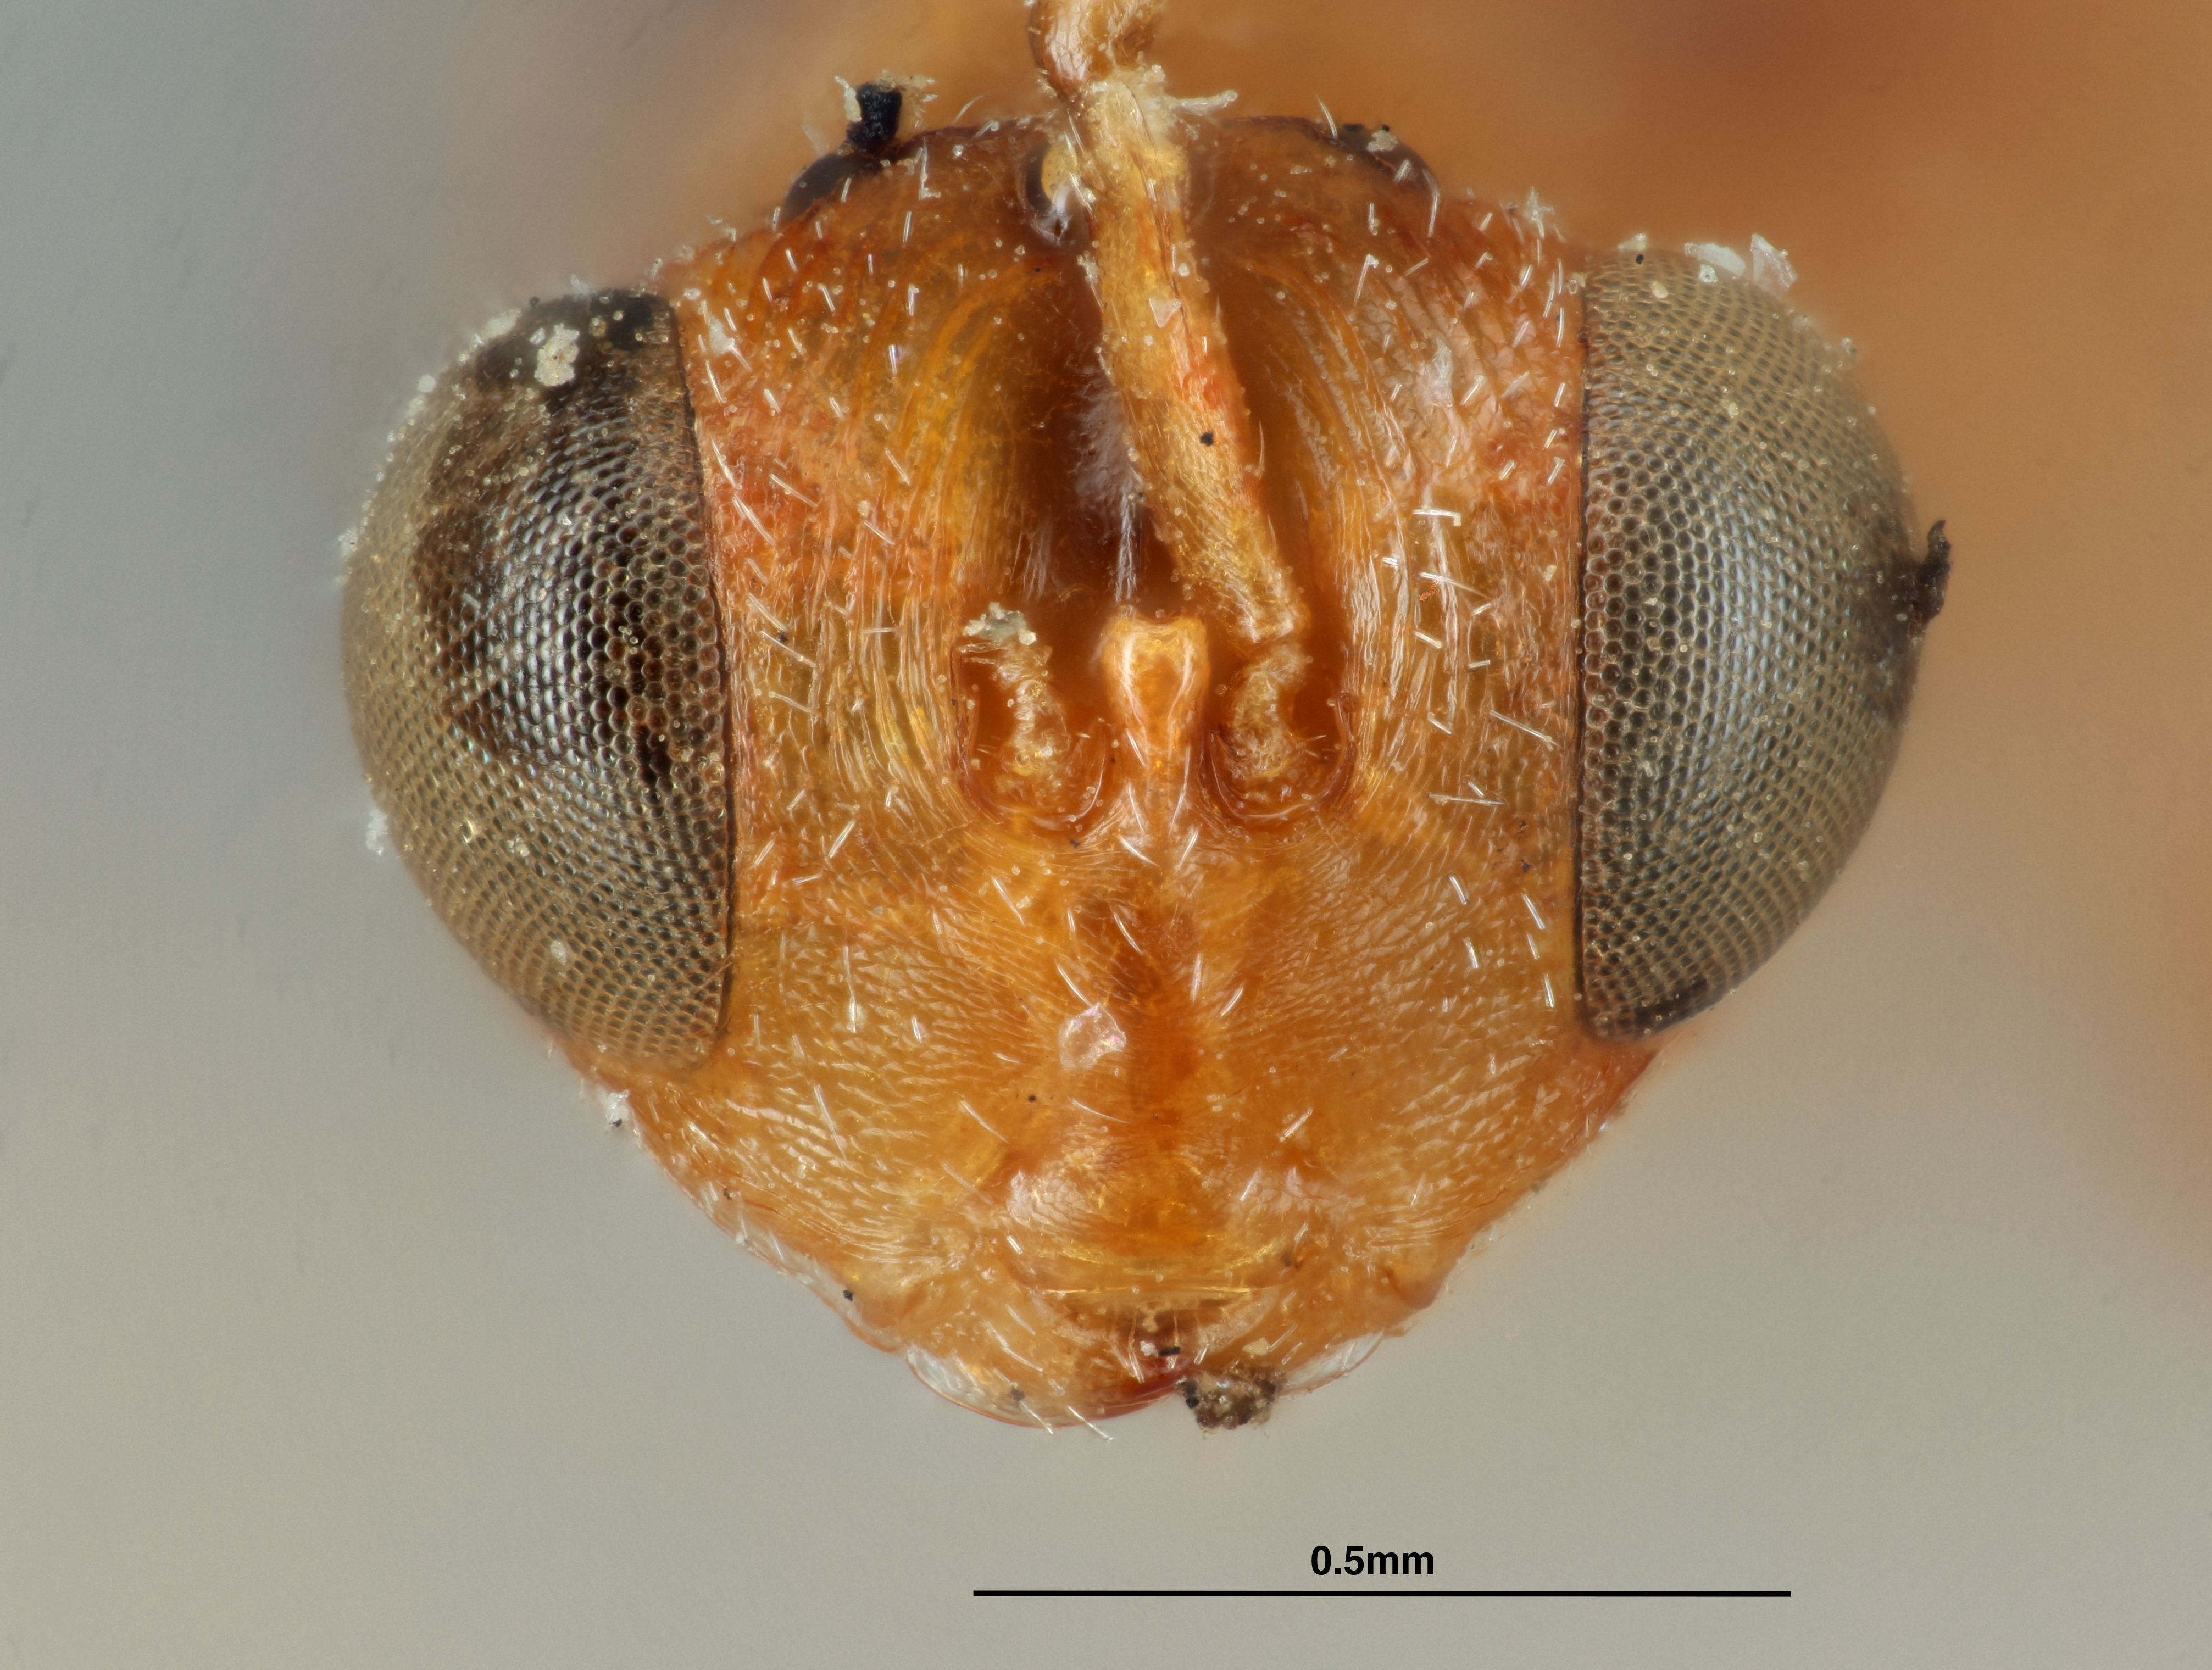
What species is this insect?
Smicra longipetiola
